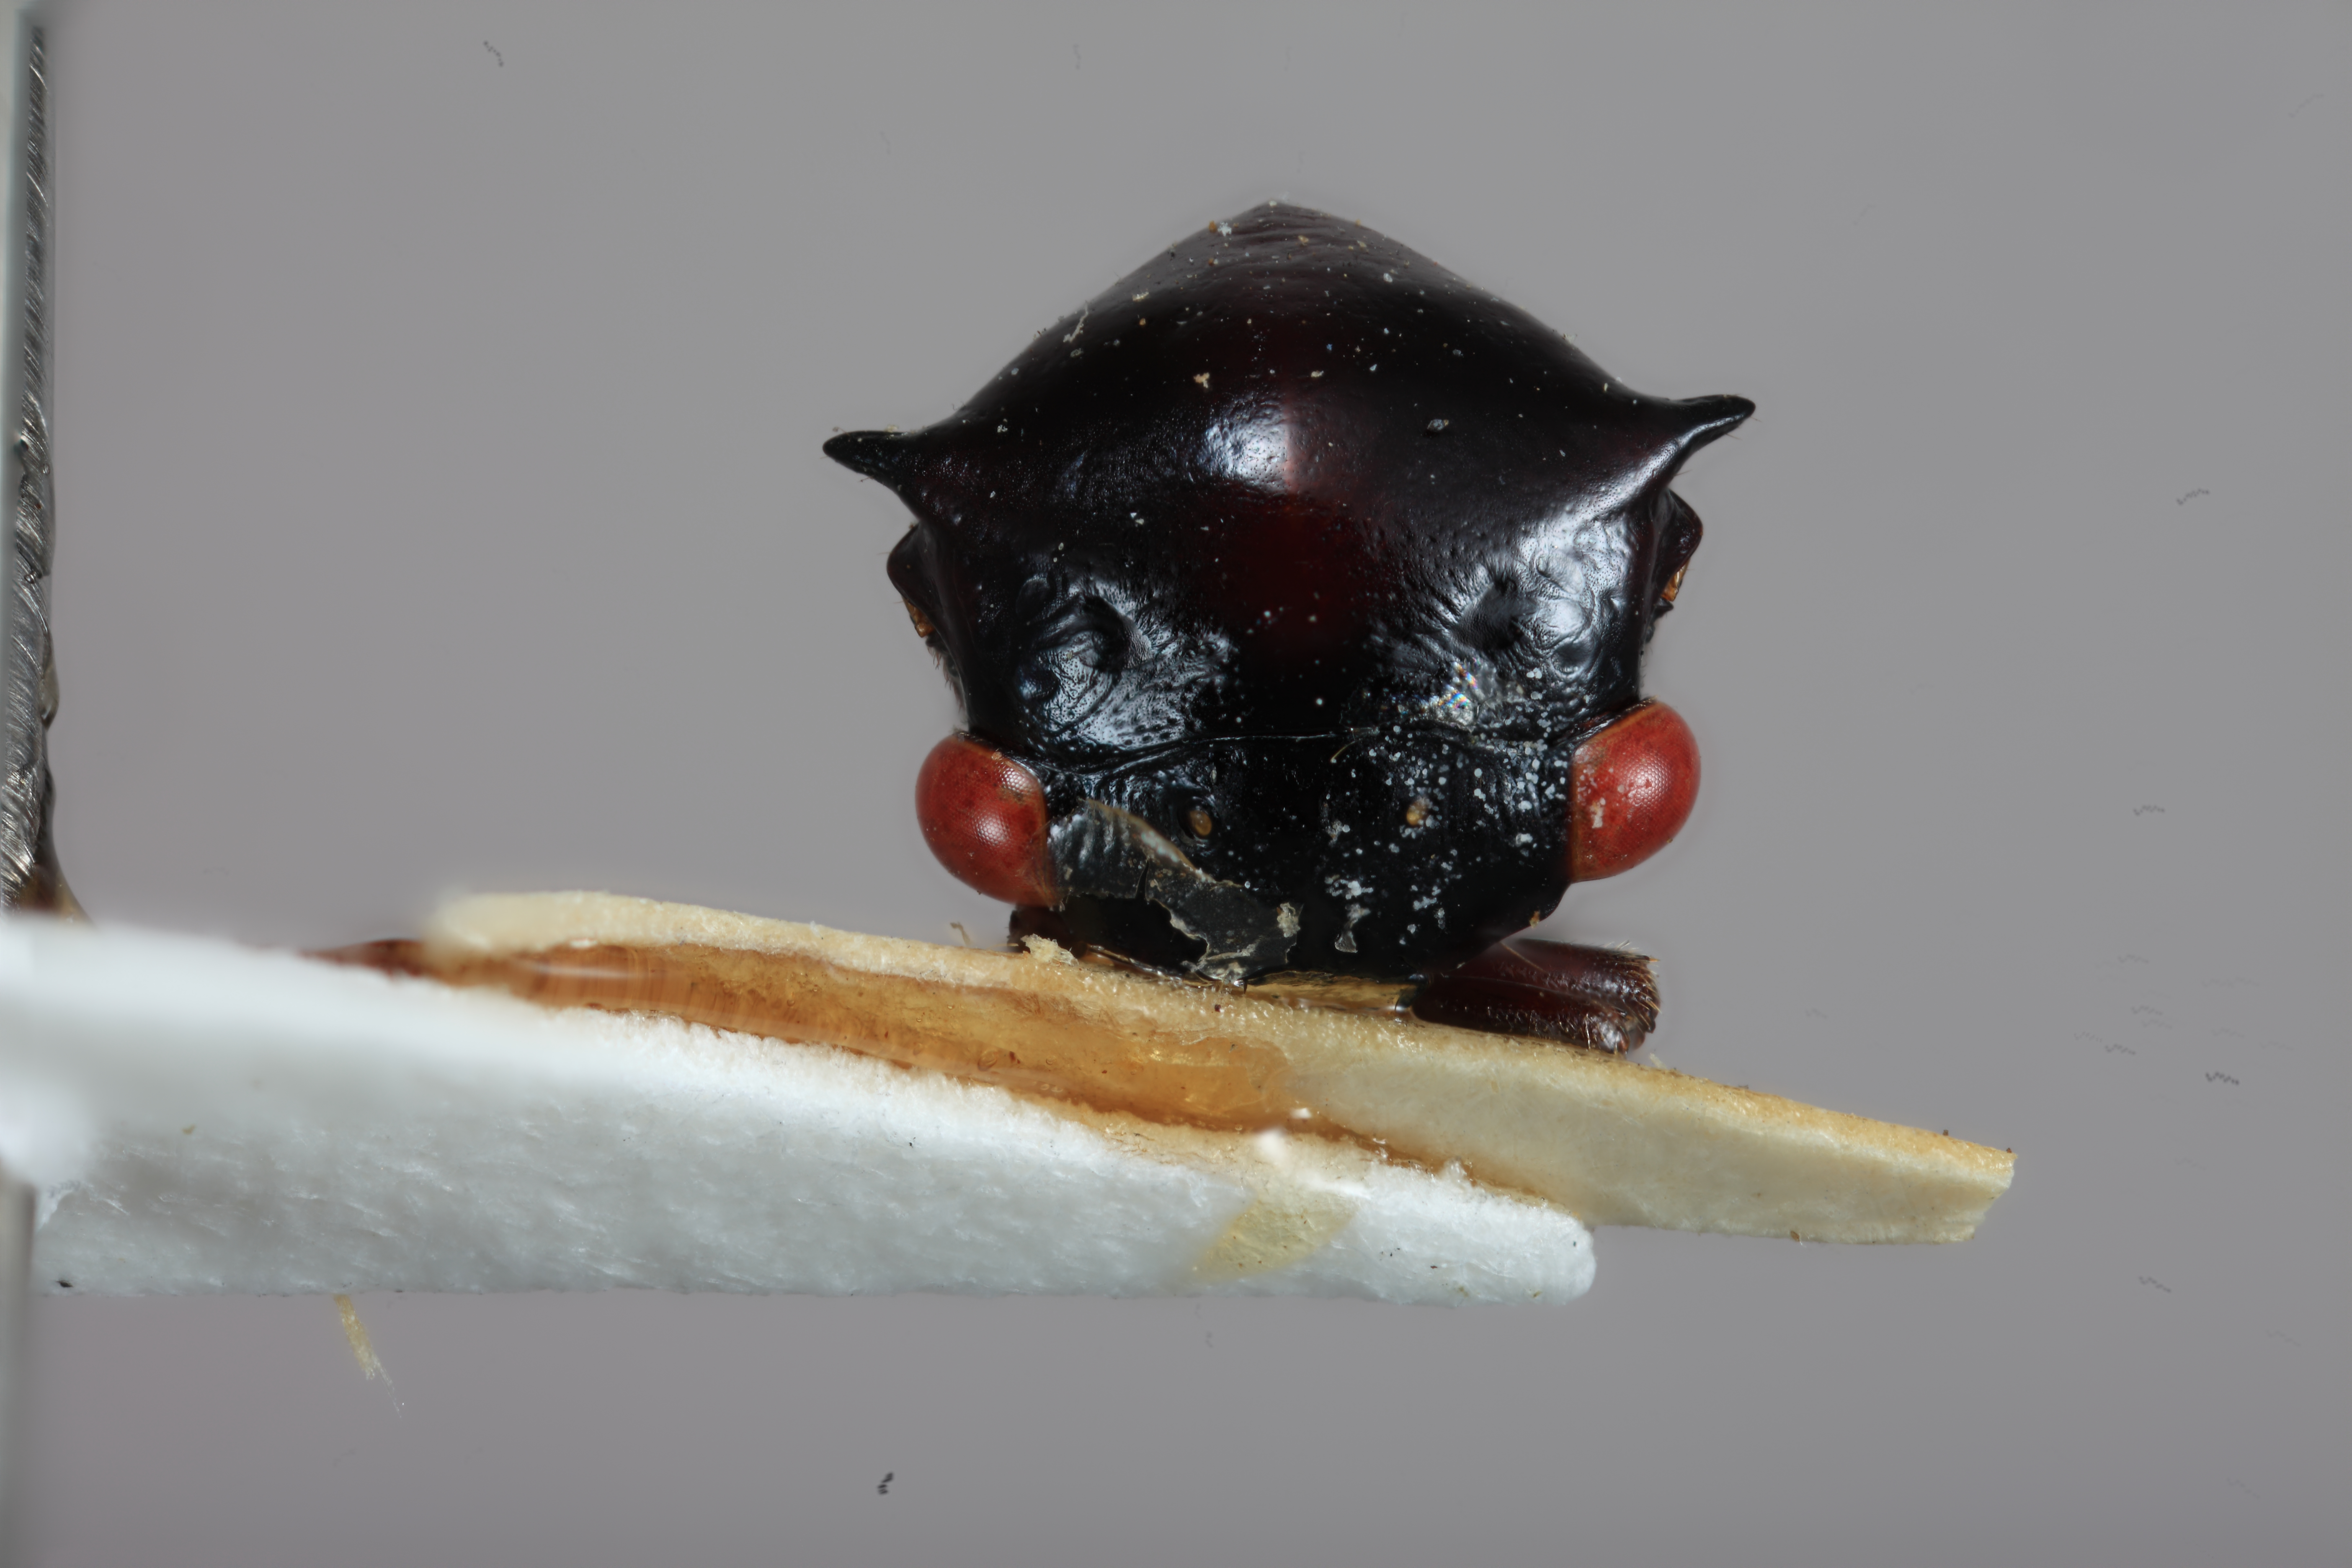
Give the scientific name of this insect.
Tricentrus fulgidus
